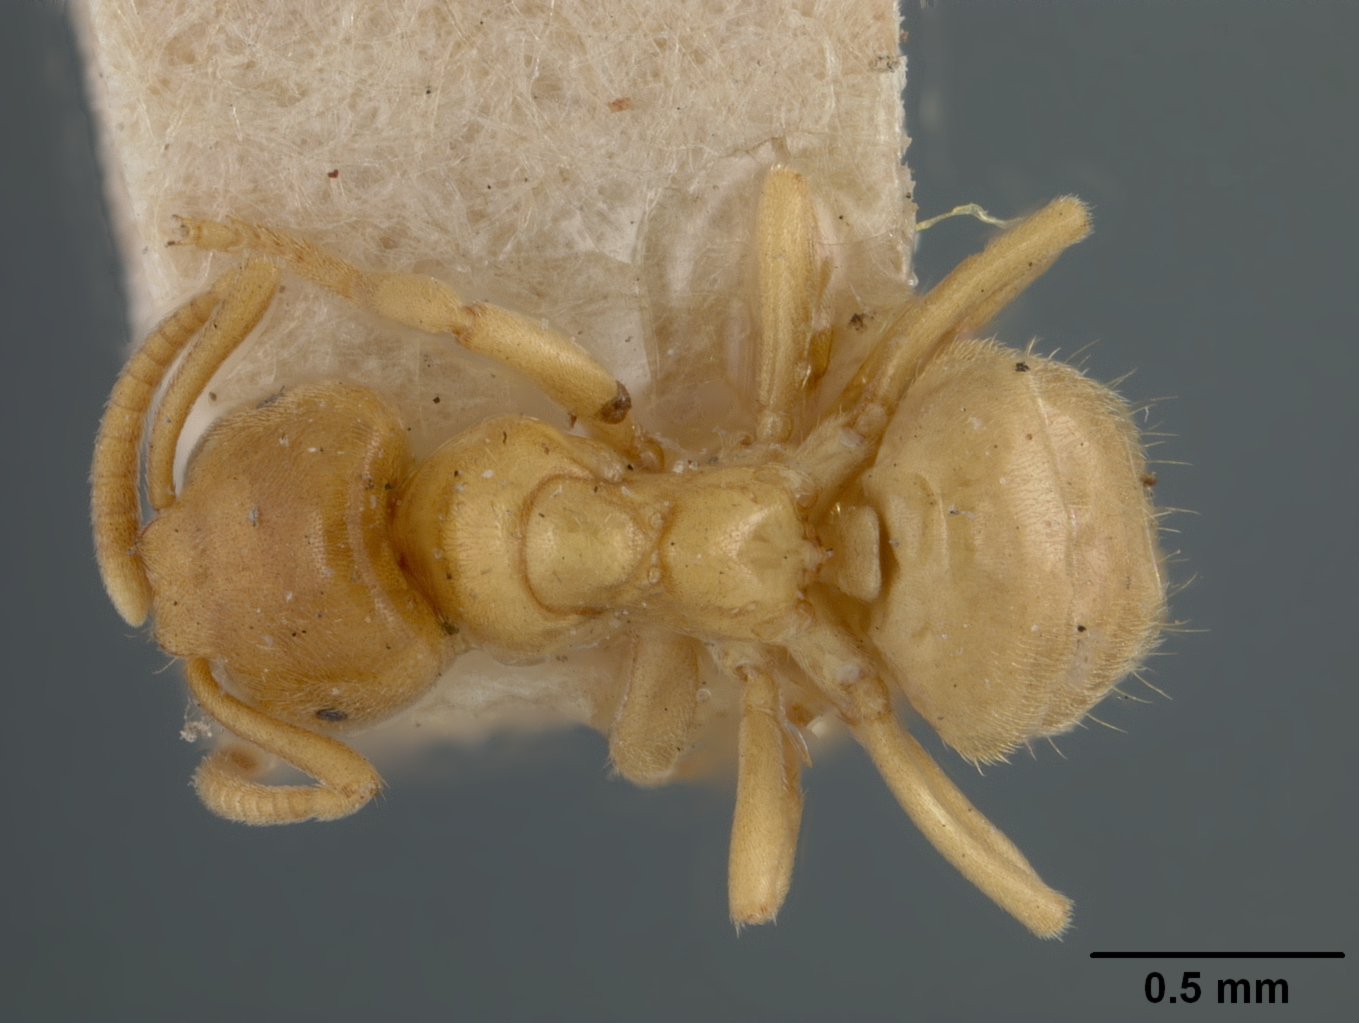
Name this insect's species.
Lasius brevicornis
